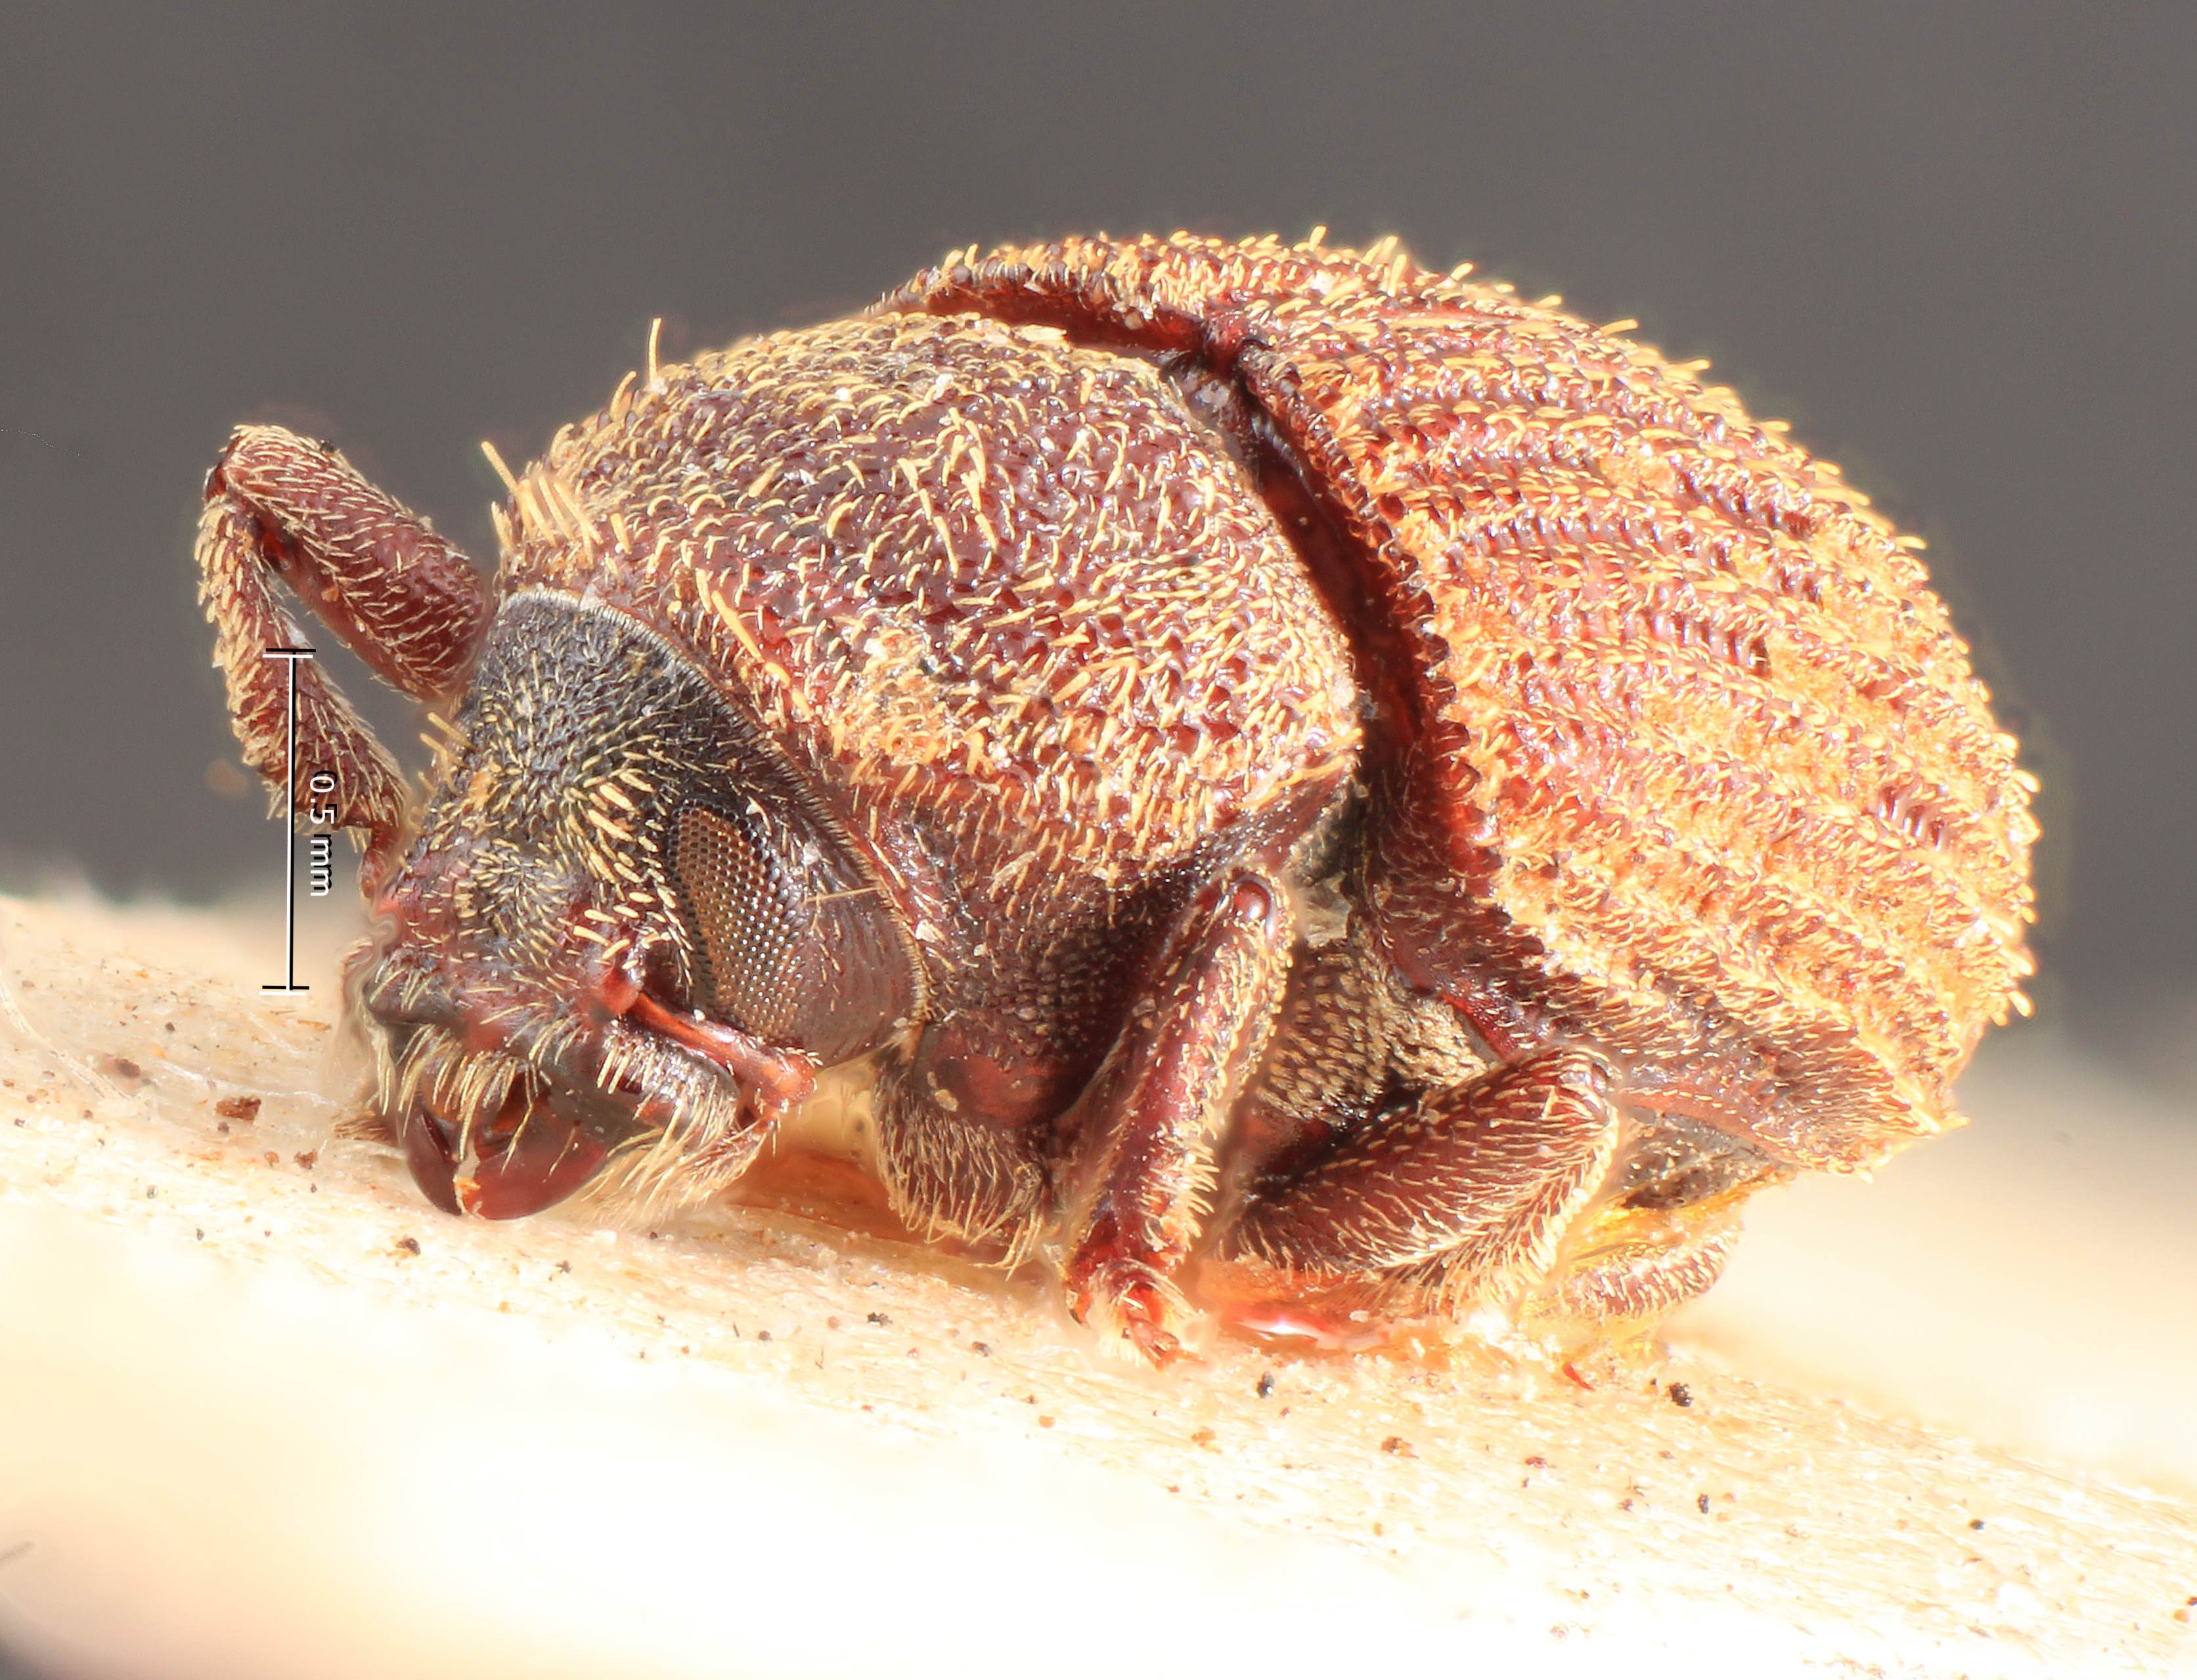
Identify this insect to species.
Hylesinus subcostatus
